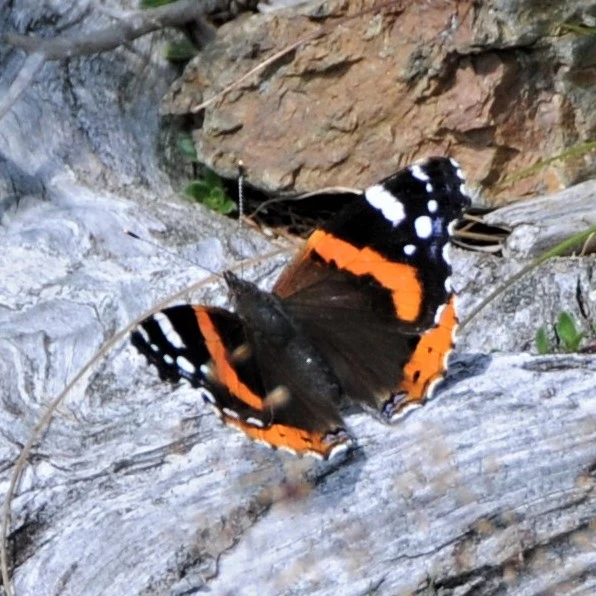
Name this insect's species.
Vanessa atalanta
